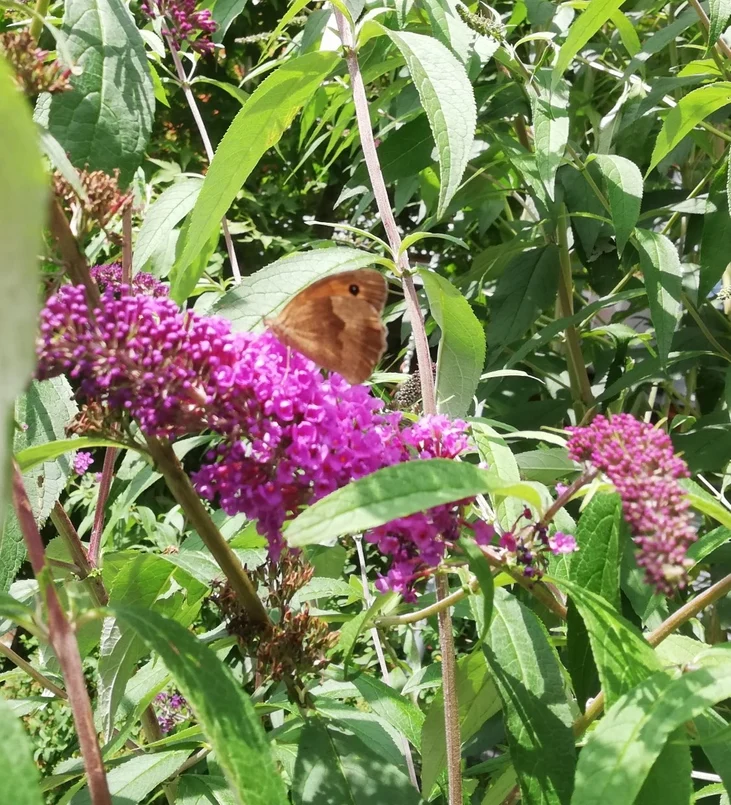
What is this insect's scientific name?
Maniola jurtina
